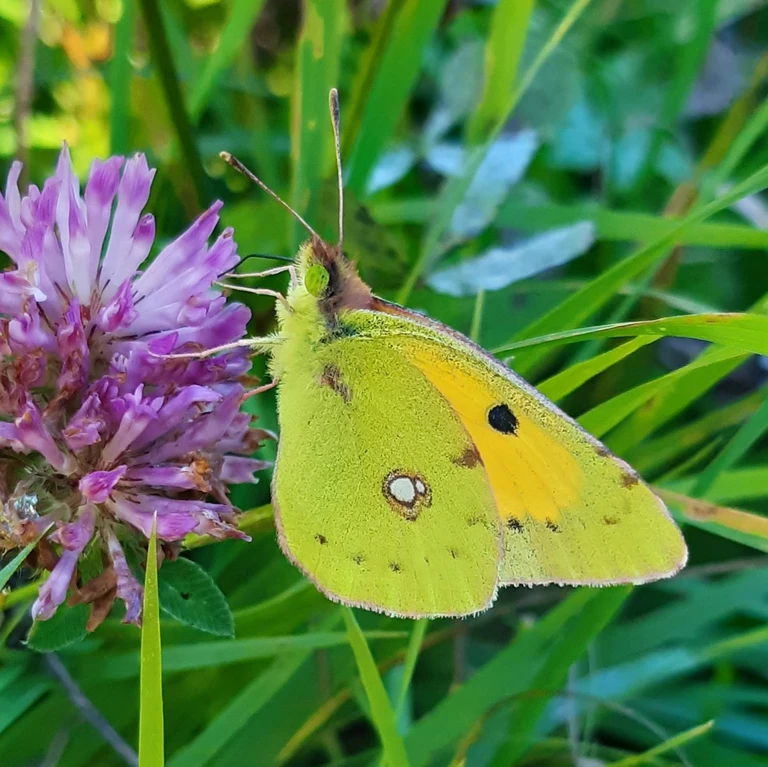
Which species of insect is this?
Colias croceus
